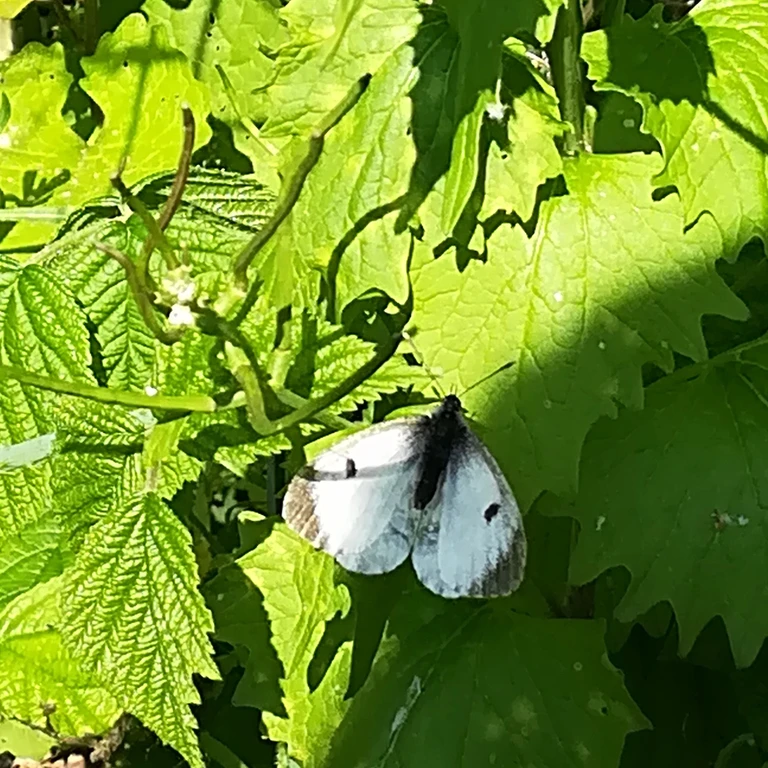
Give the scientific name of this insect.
Anthocharis cardamines
